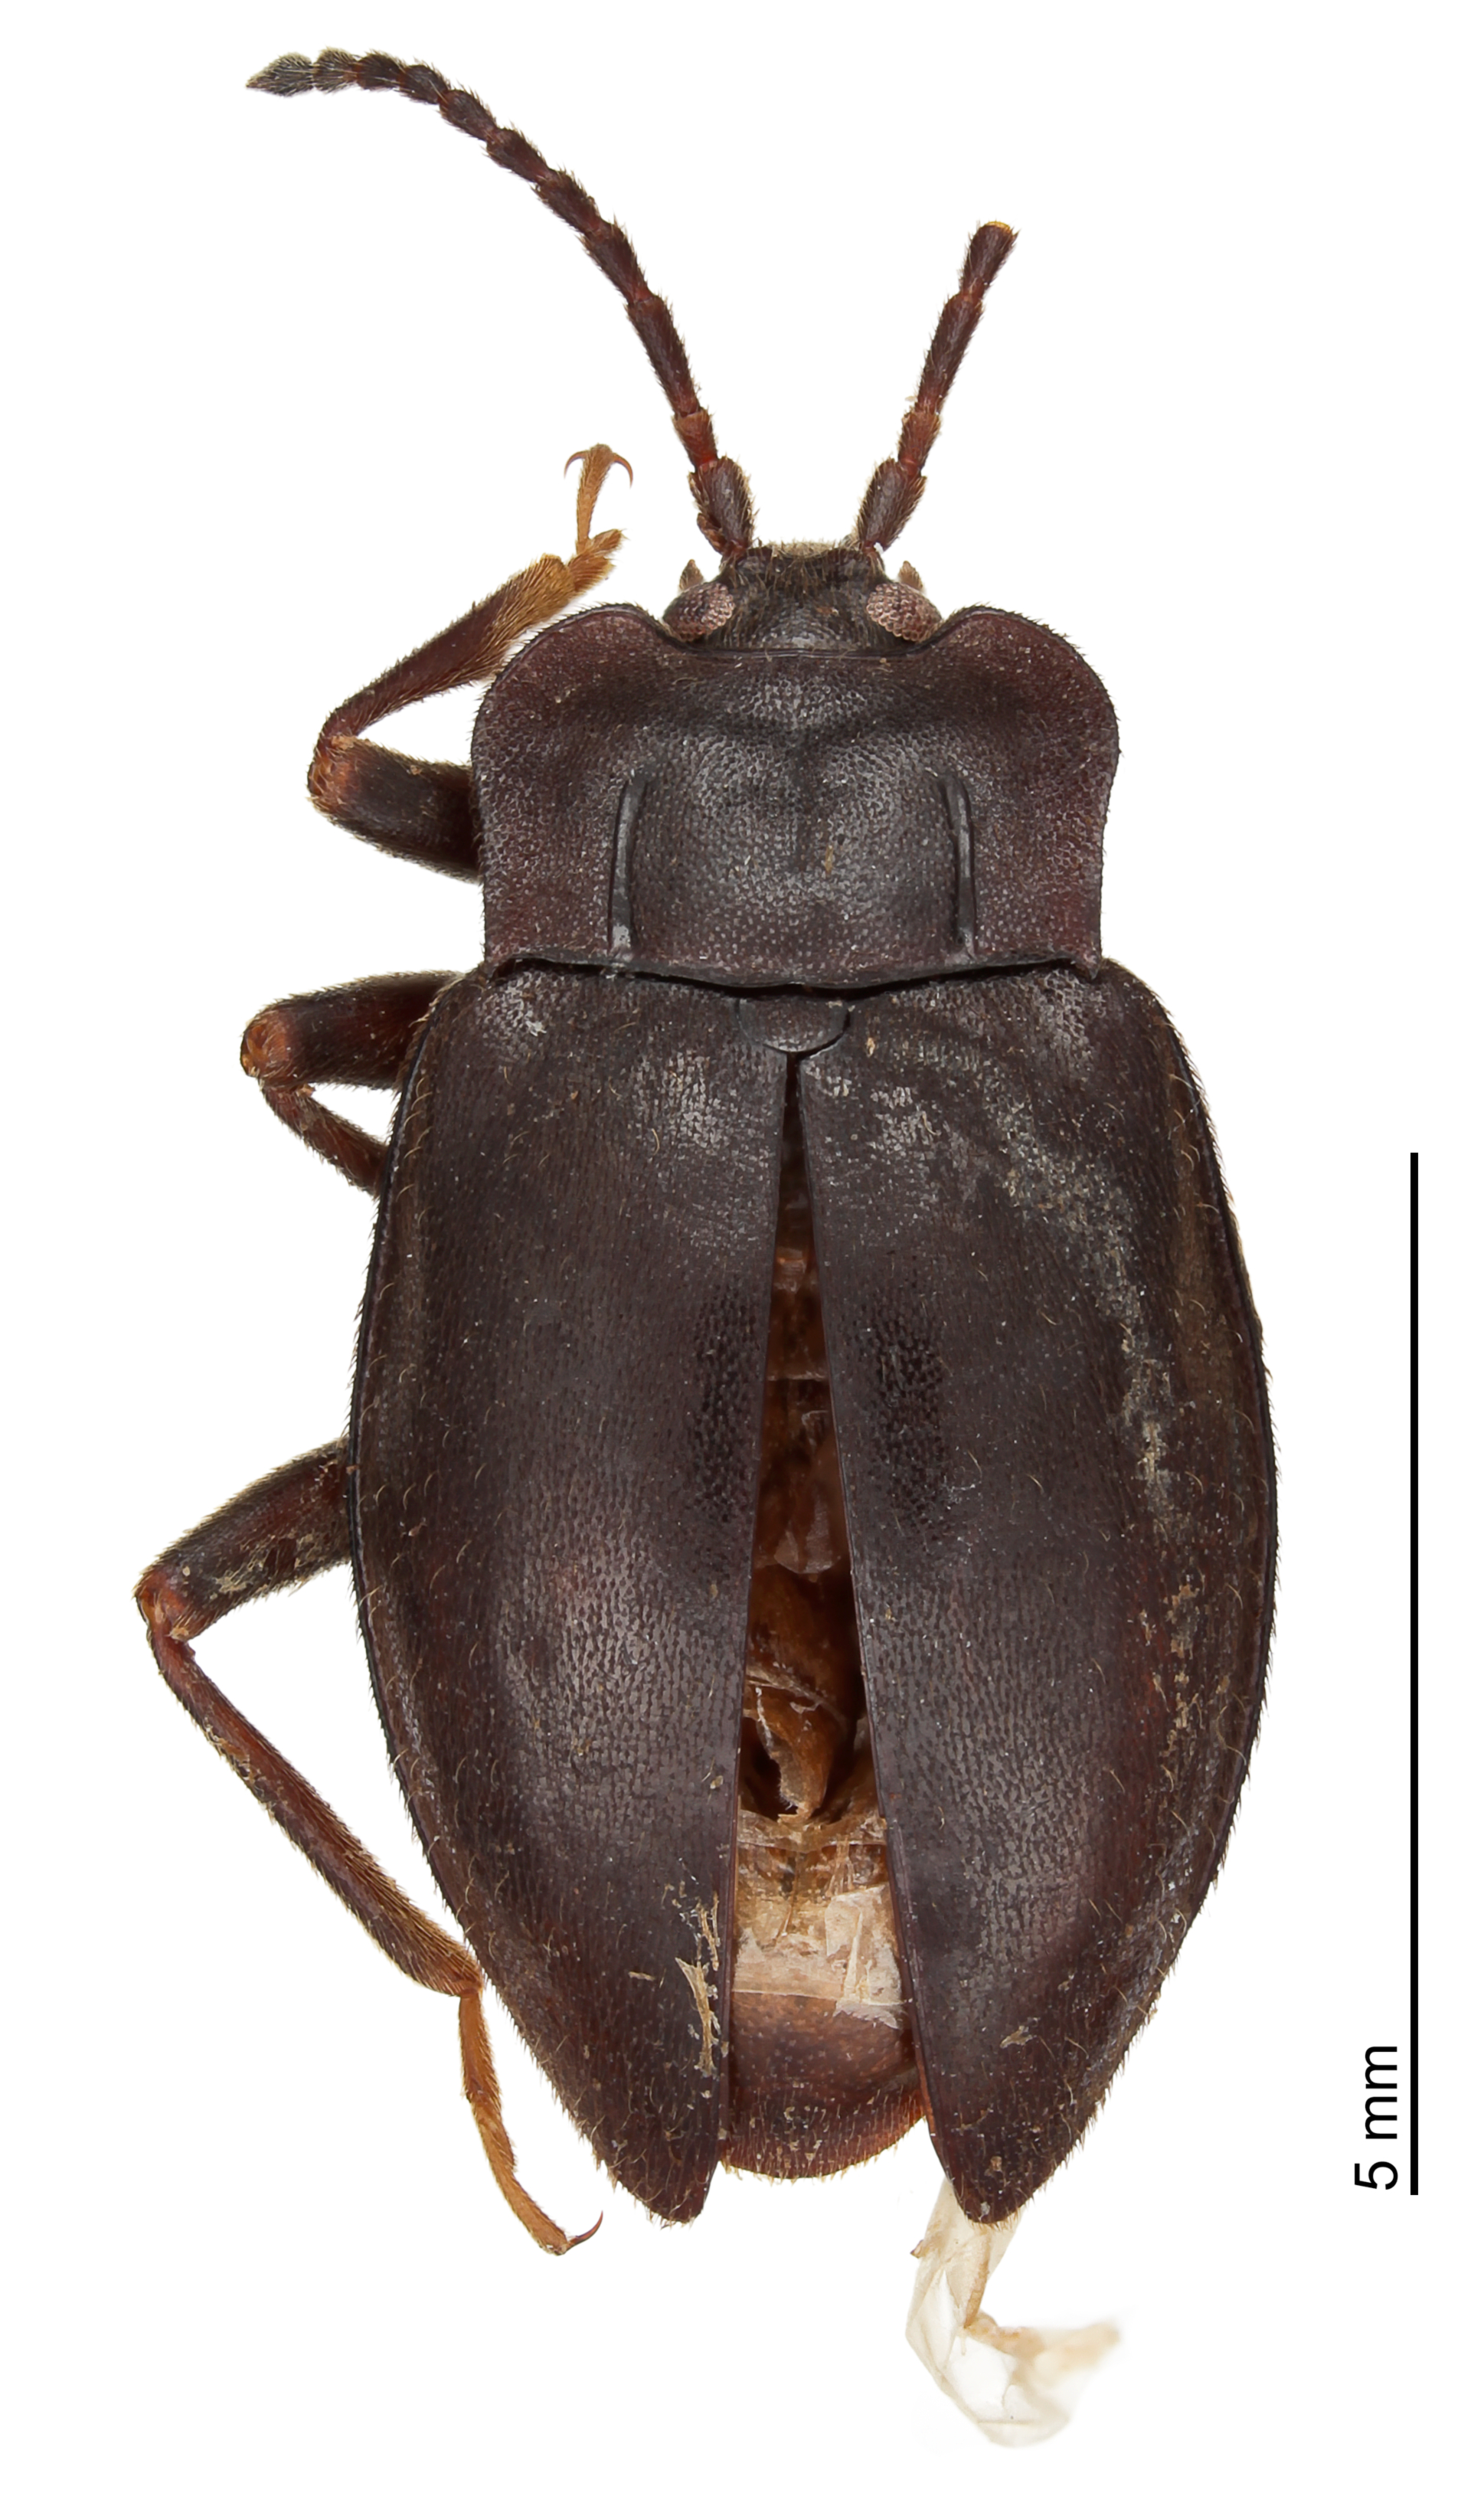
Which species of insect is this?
Epipocus manni
